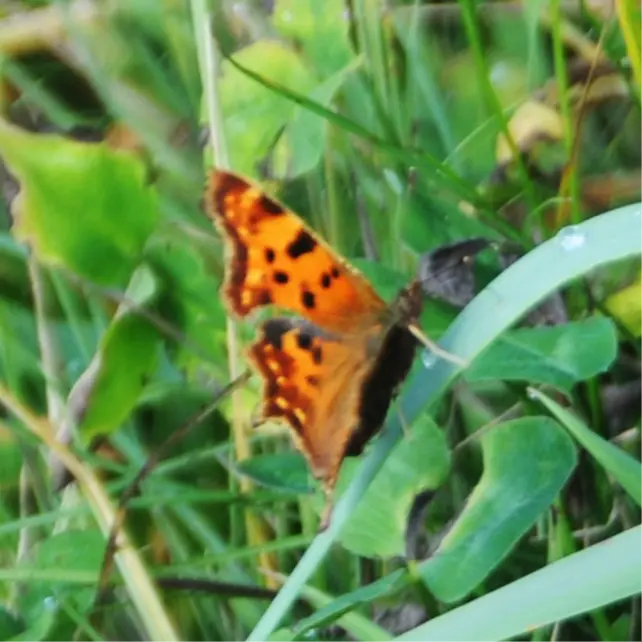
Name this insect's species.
Polygonia c-album
